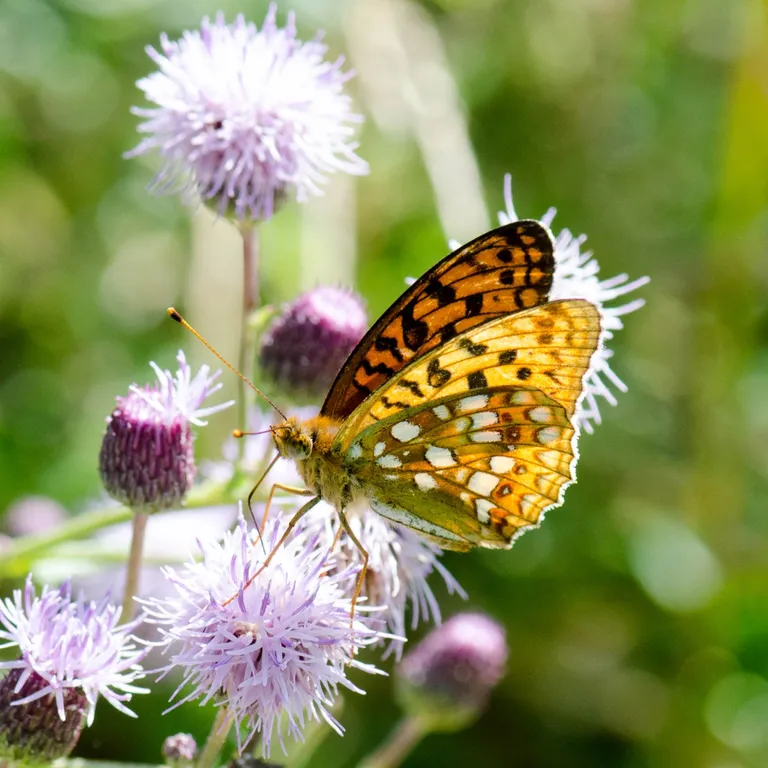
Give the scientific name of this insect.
Fabriciana adippe
